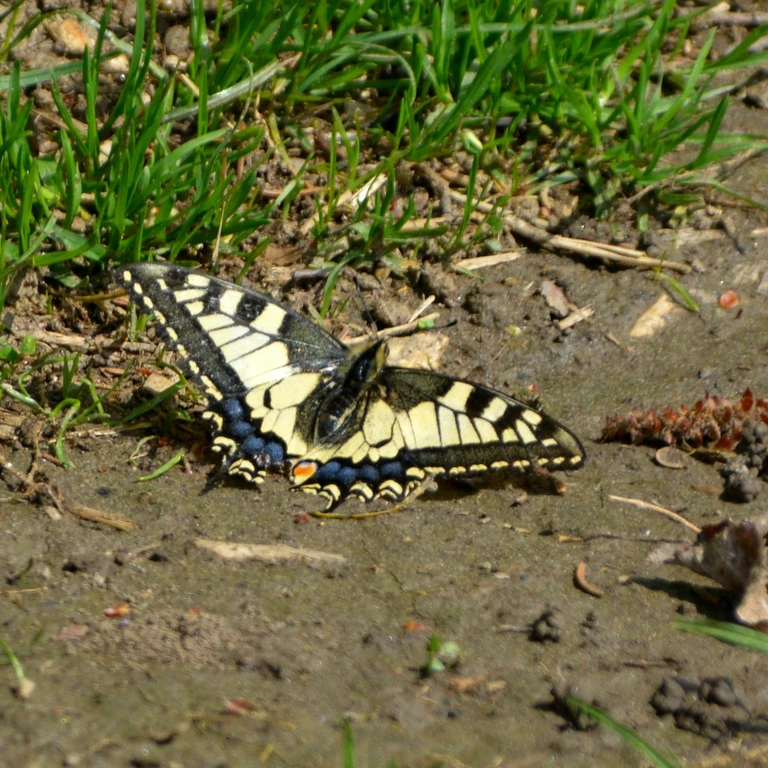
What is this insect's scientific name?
Papilio machaon
